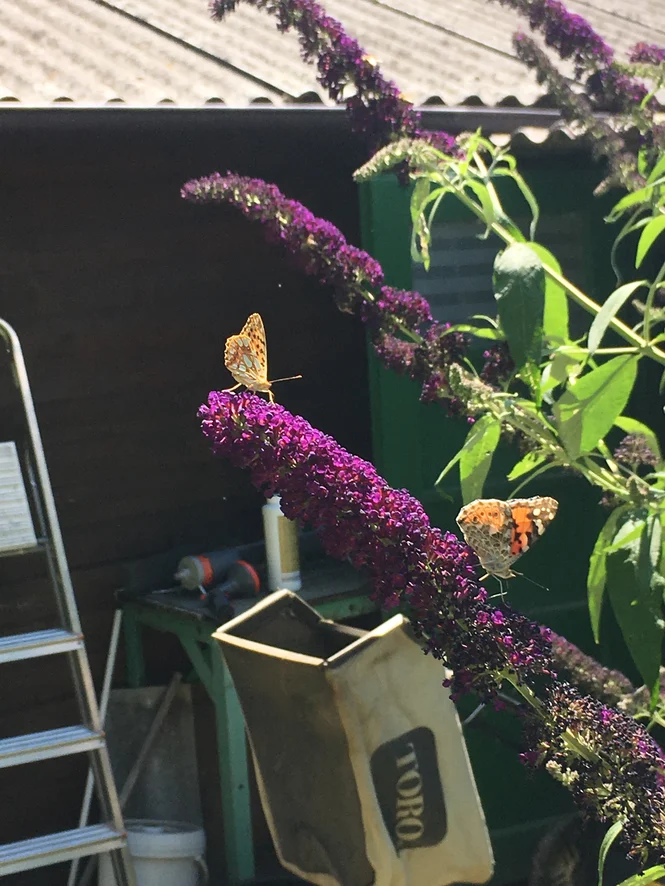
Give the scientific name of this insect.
Vanessa cardui
